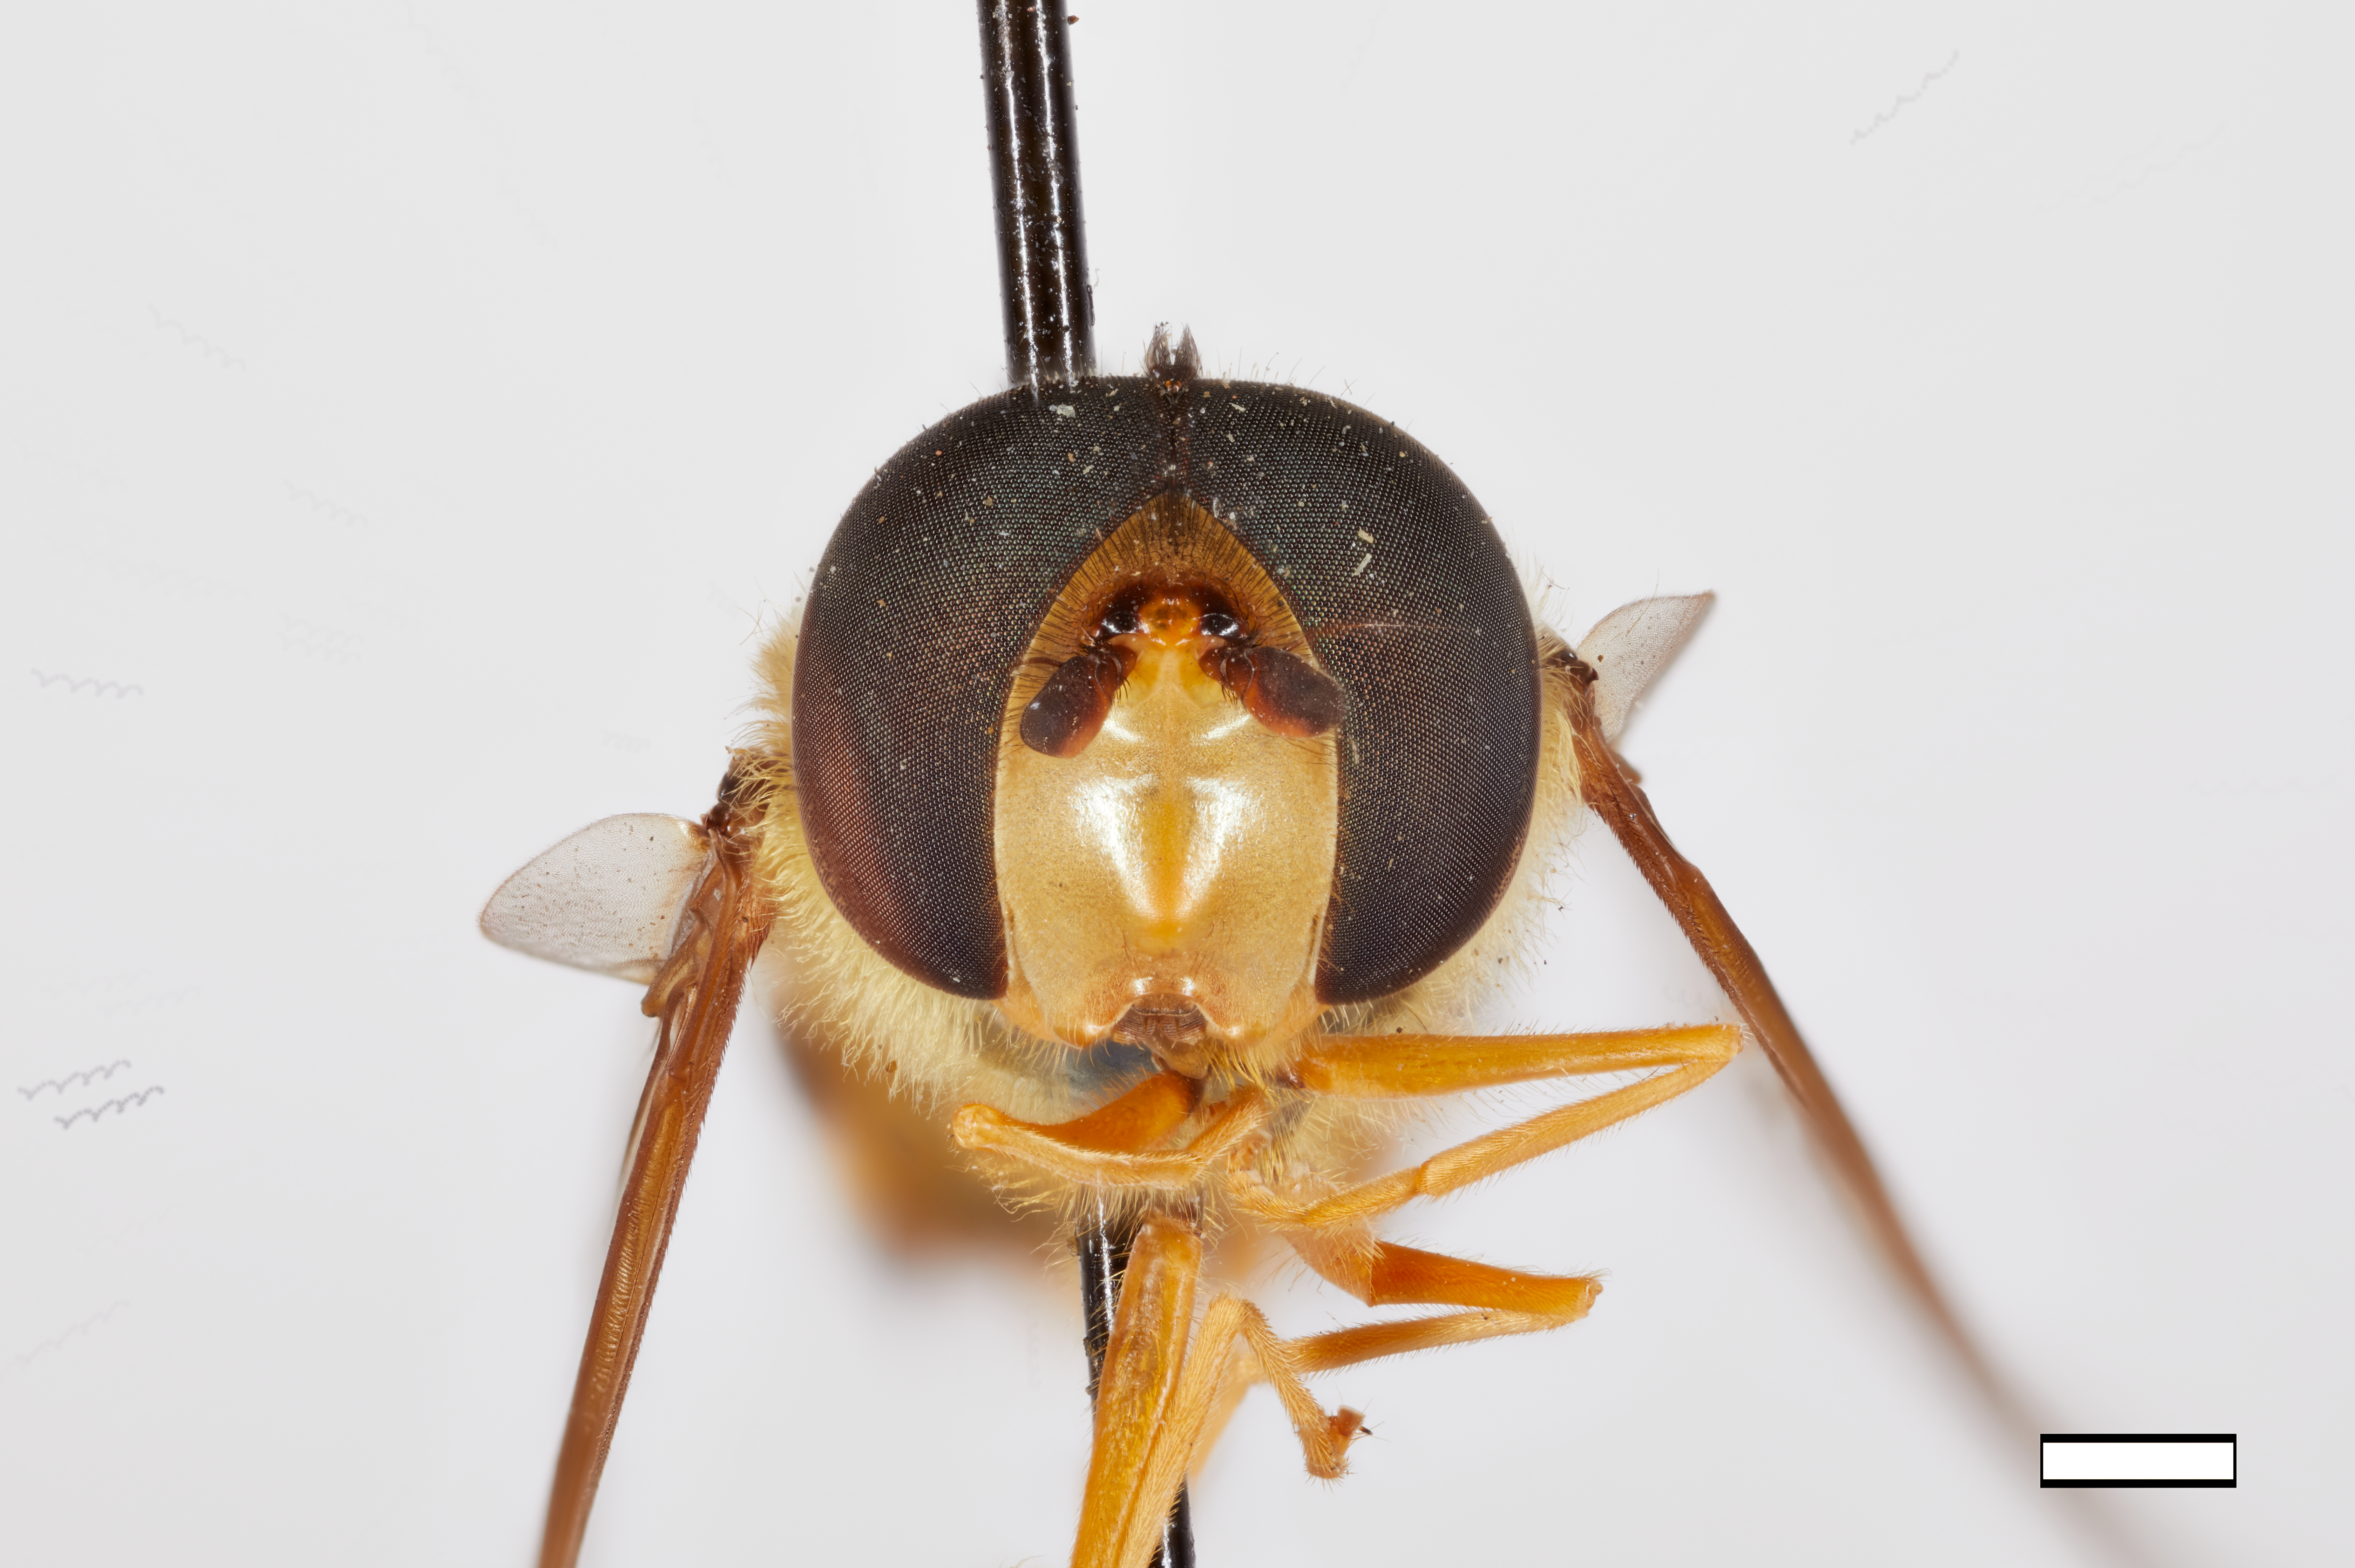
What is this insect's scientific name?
Syrphus knabi
